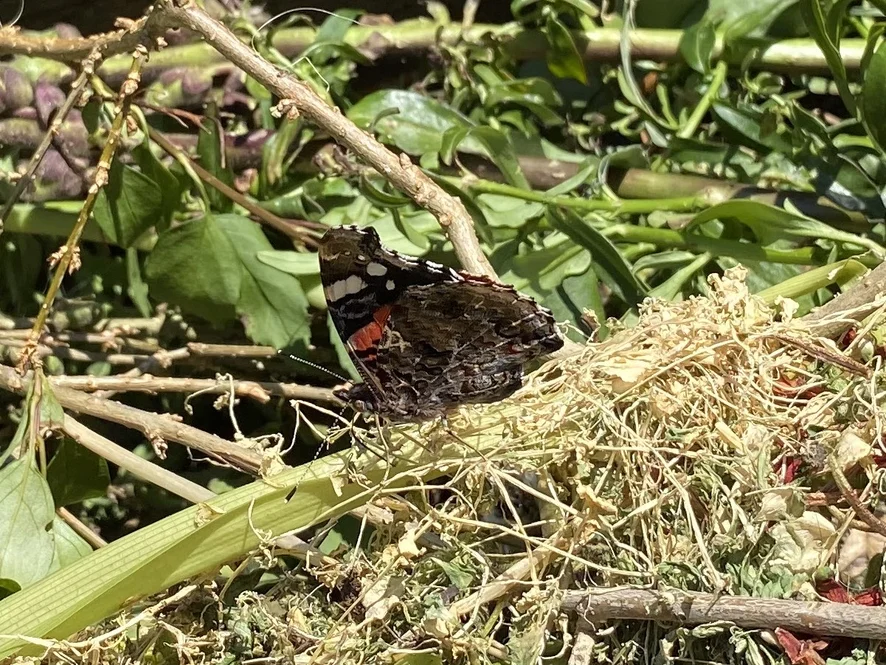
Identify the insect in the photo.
Vanessa atalanta
